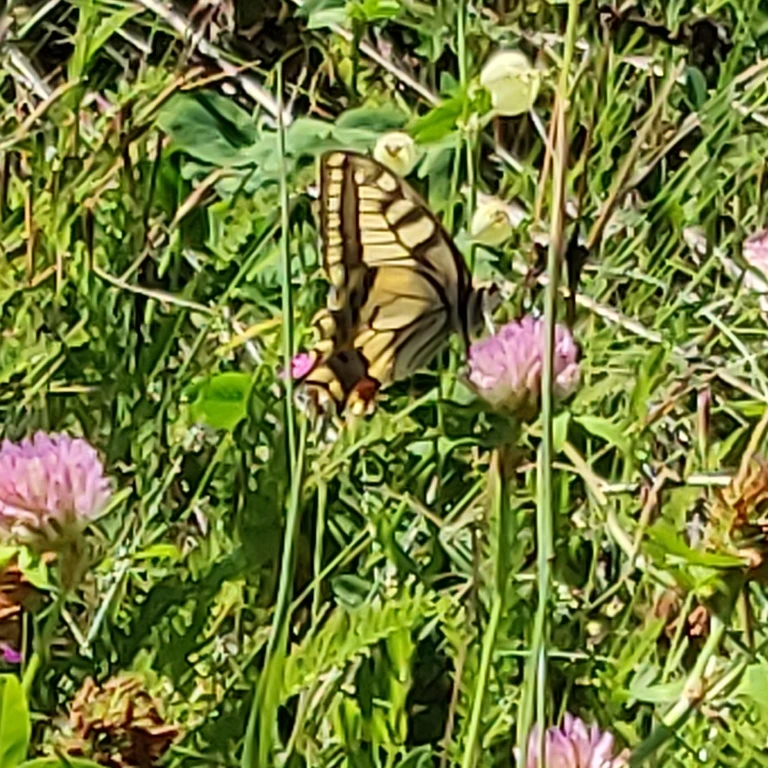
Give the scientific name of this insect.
Papilio machaon
